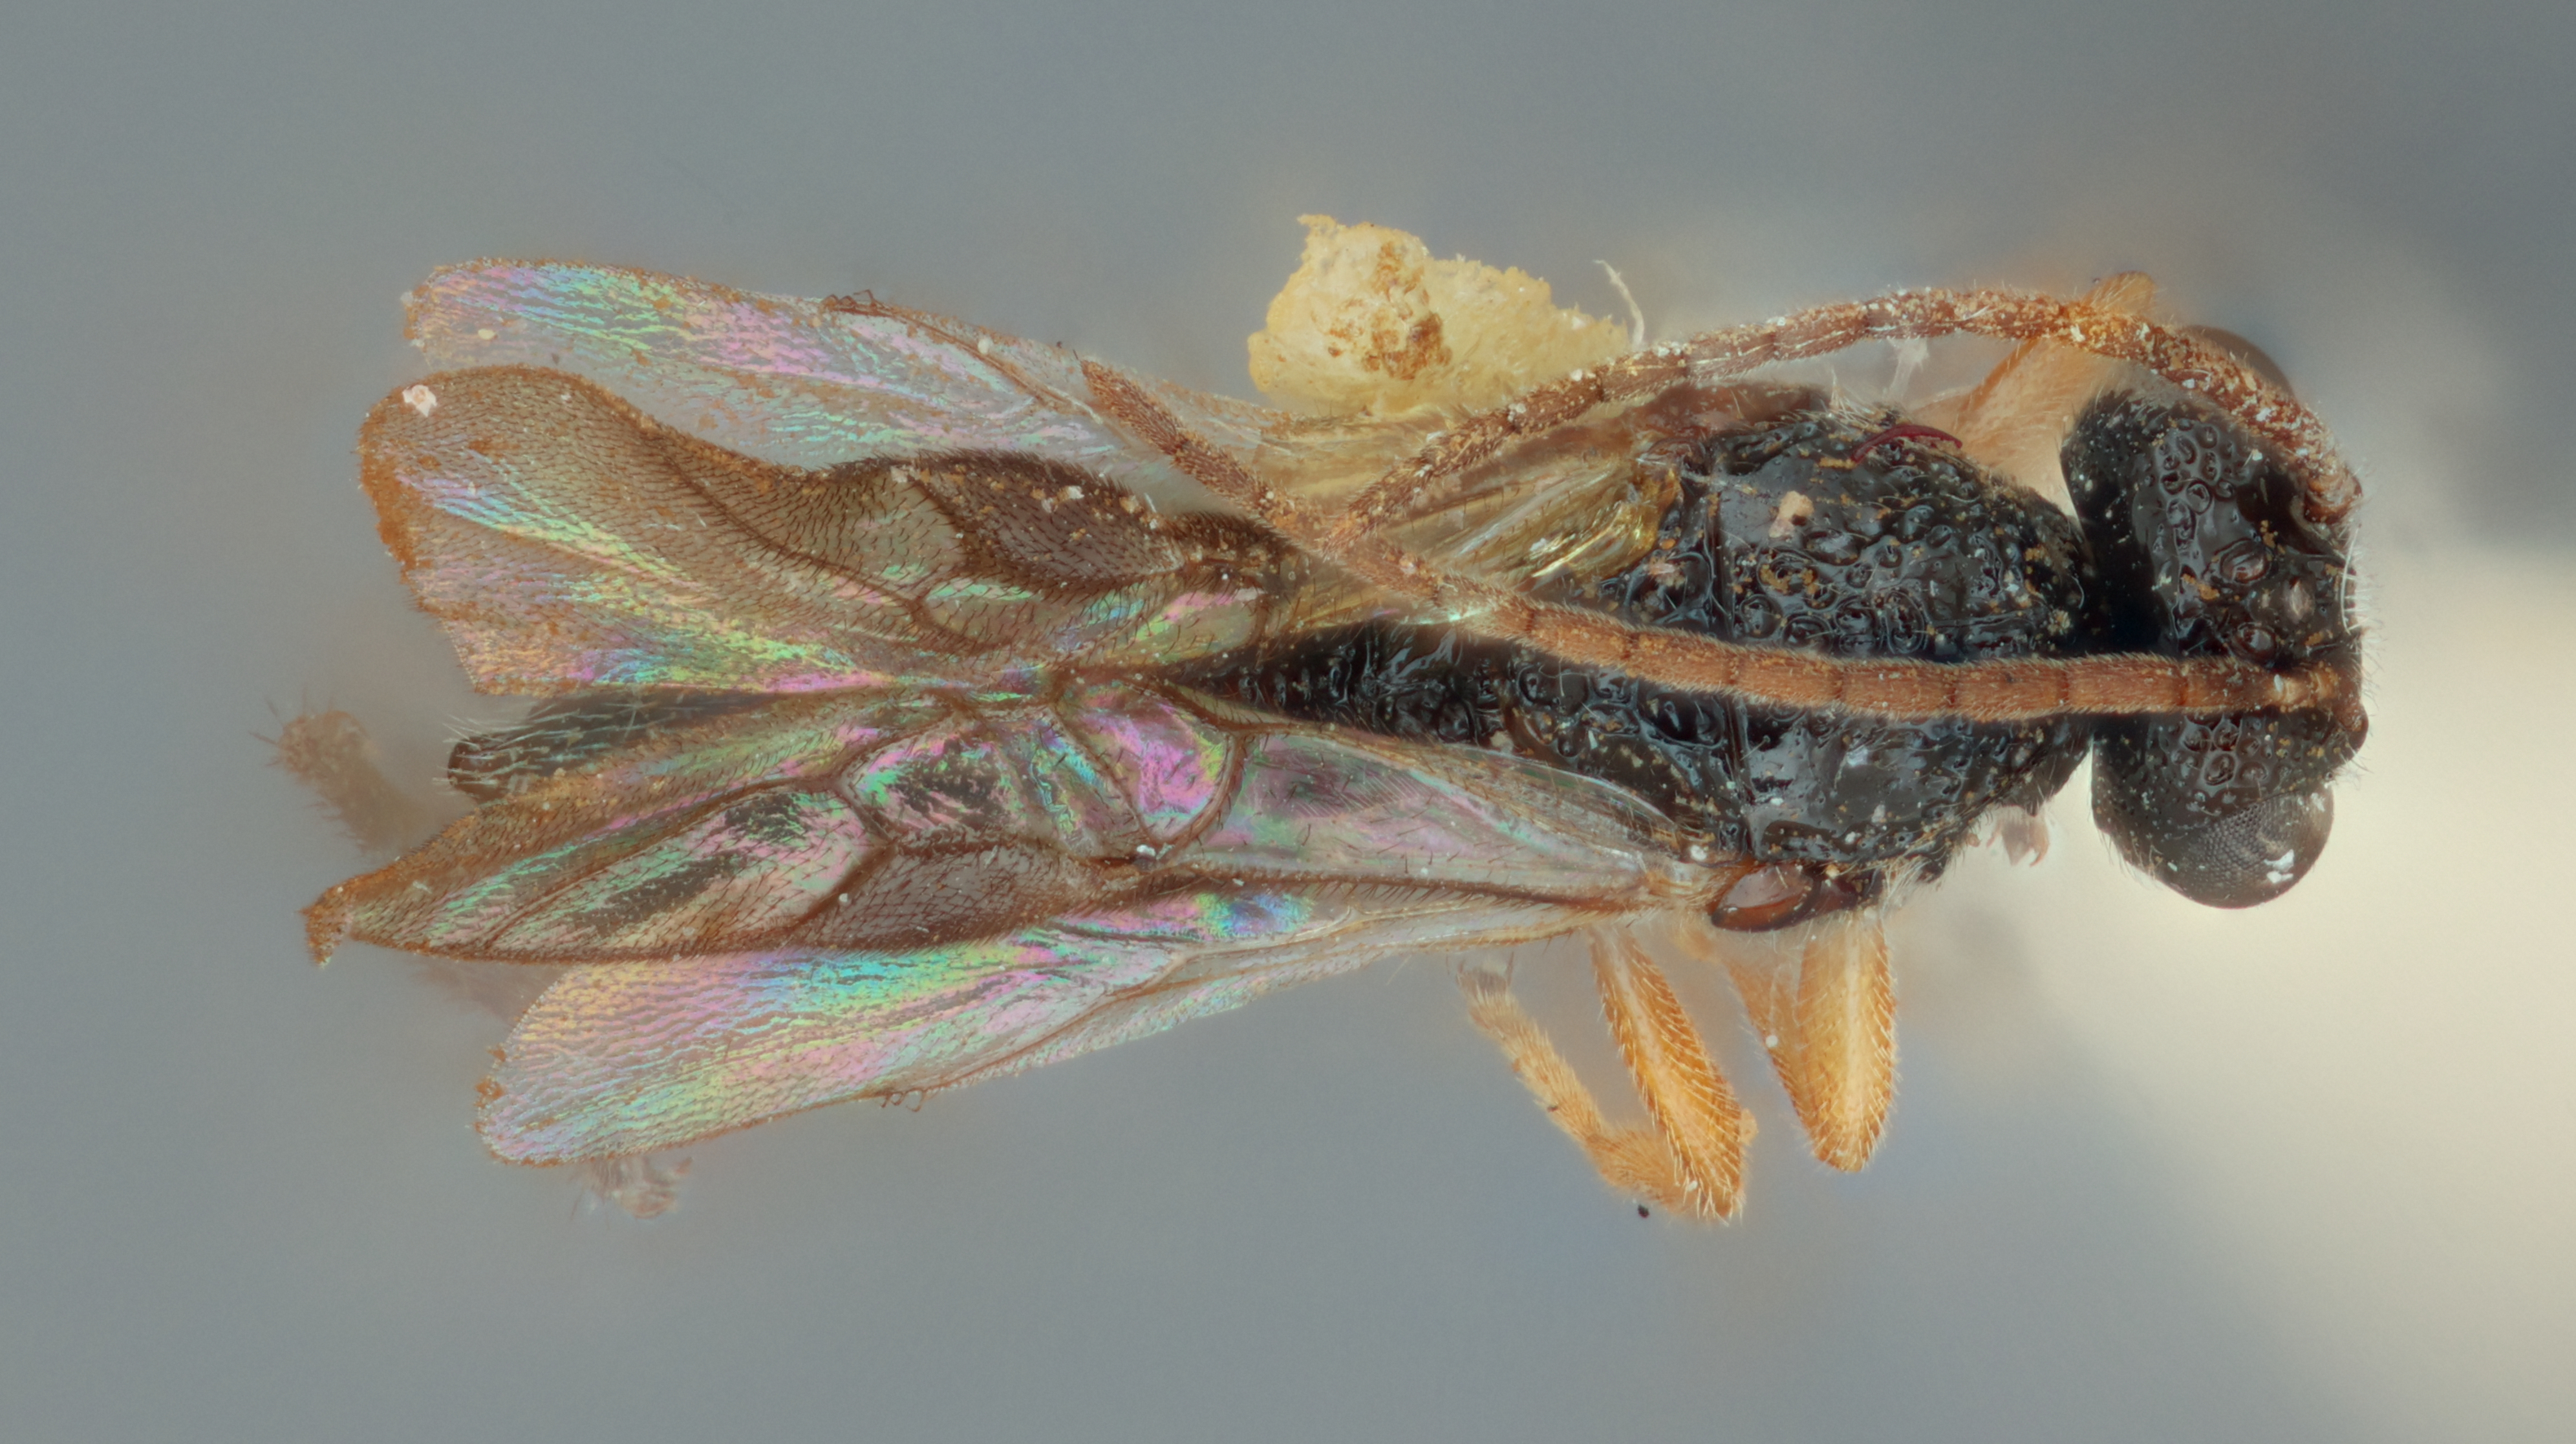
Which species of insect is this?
Urosigalphus tamaulipas
